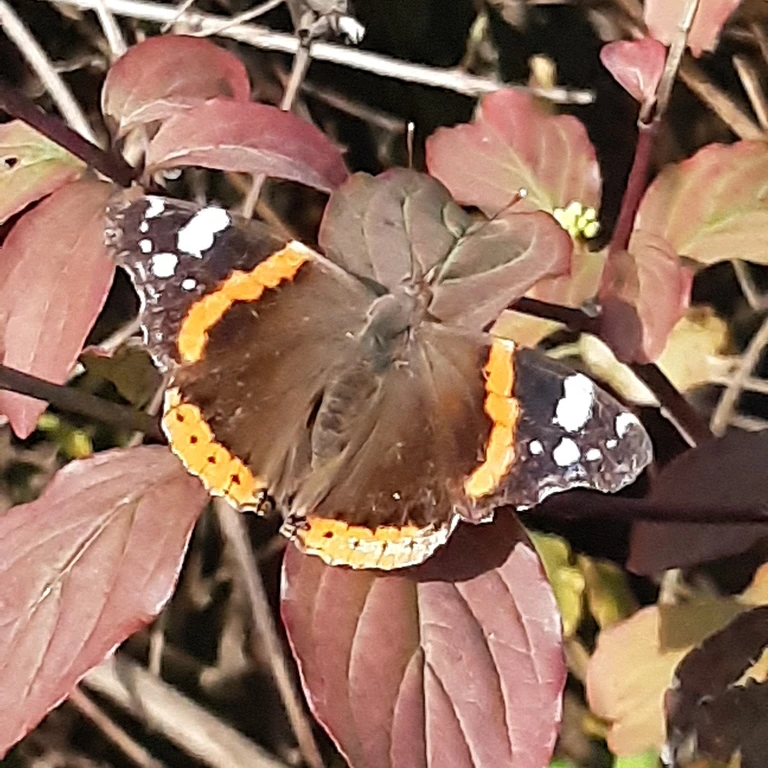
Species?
Vanessa atalanta
